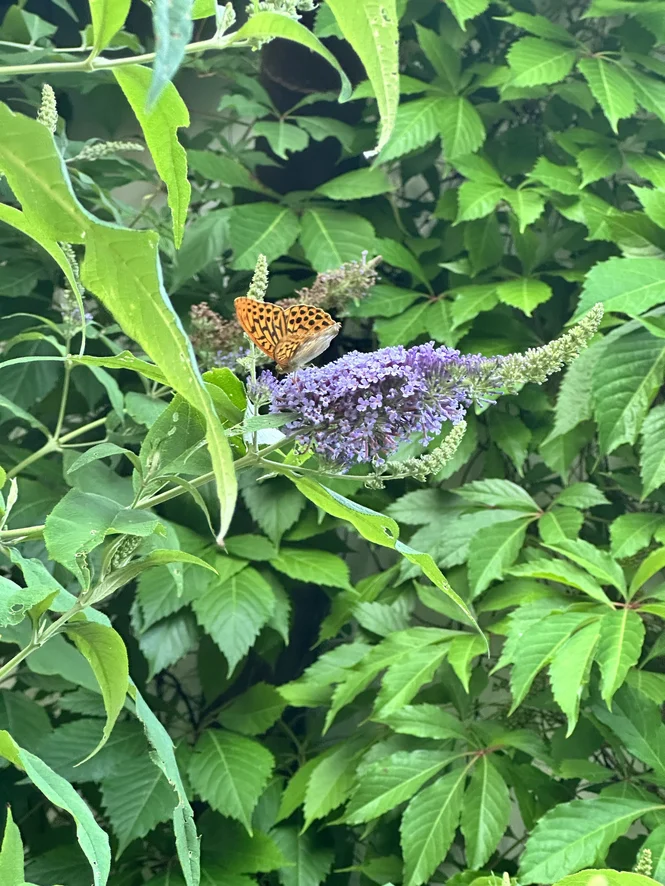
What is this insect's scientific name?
Argynnis paphia
